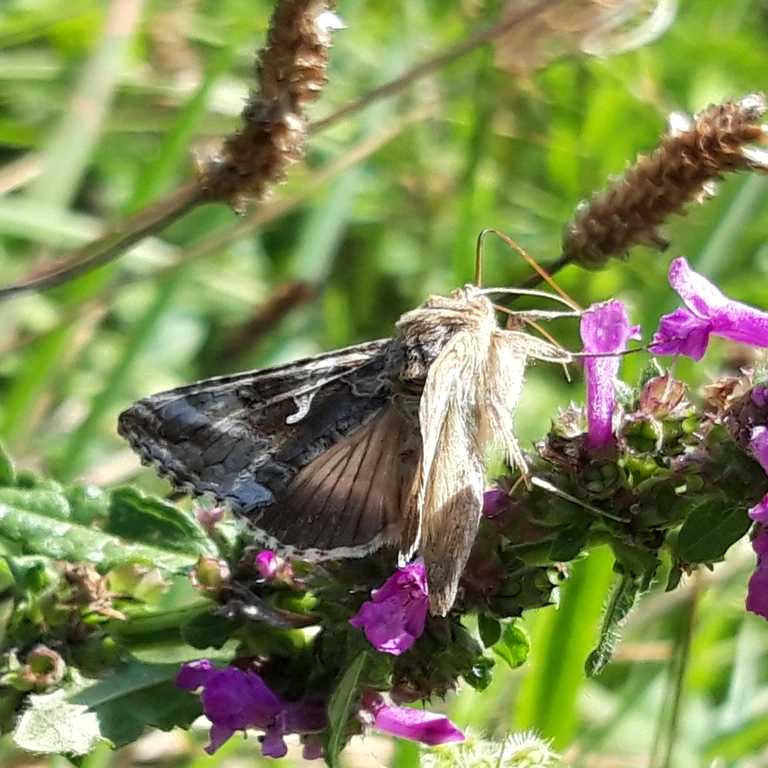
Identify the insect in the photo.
Autographa gamma
